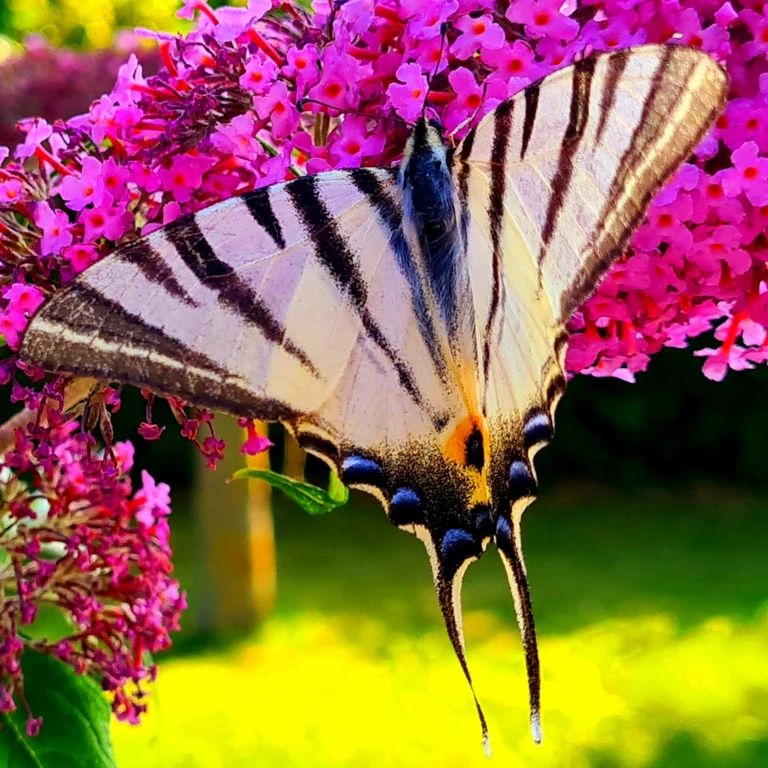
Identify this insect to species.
Iphiclides podalirius
